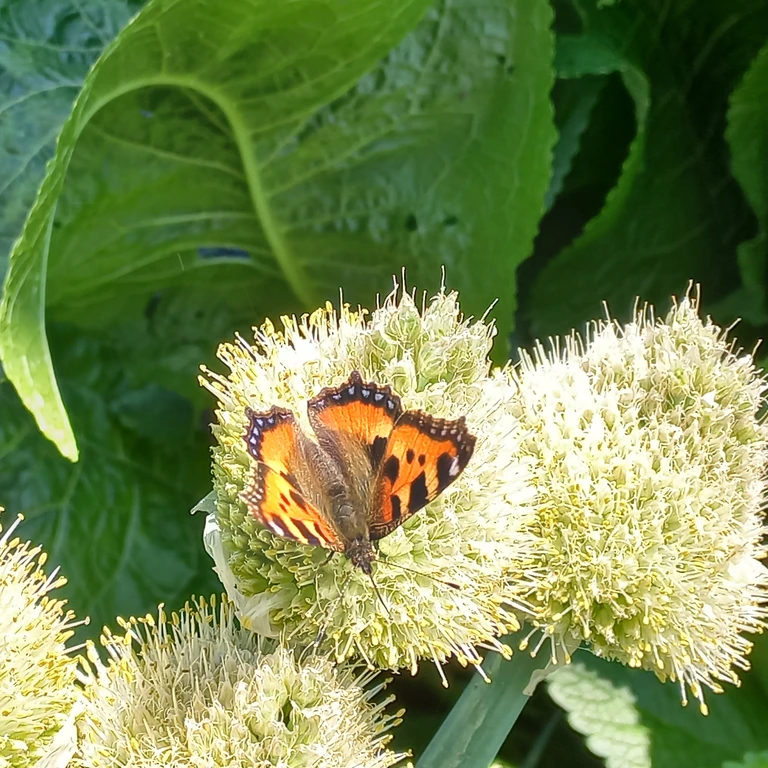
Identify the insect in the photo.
Aglais urticae
